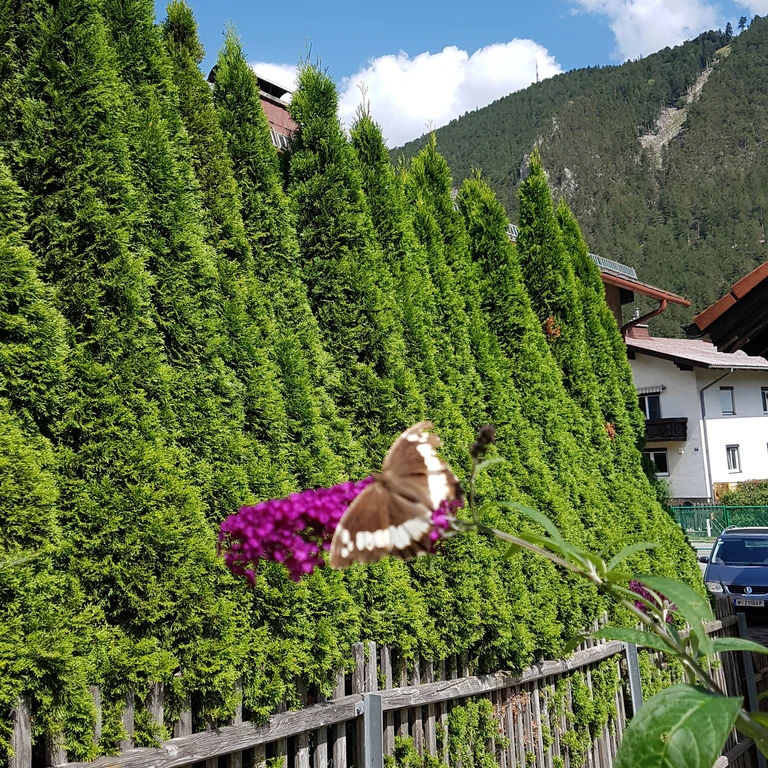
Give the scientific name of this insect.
Brintesia circe
